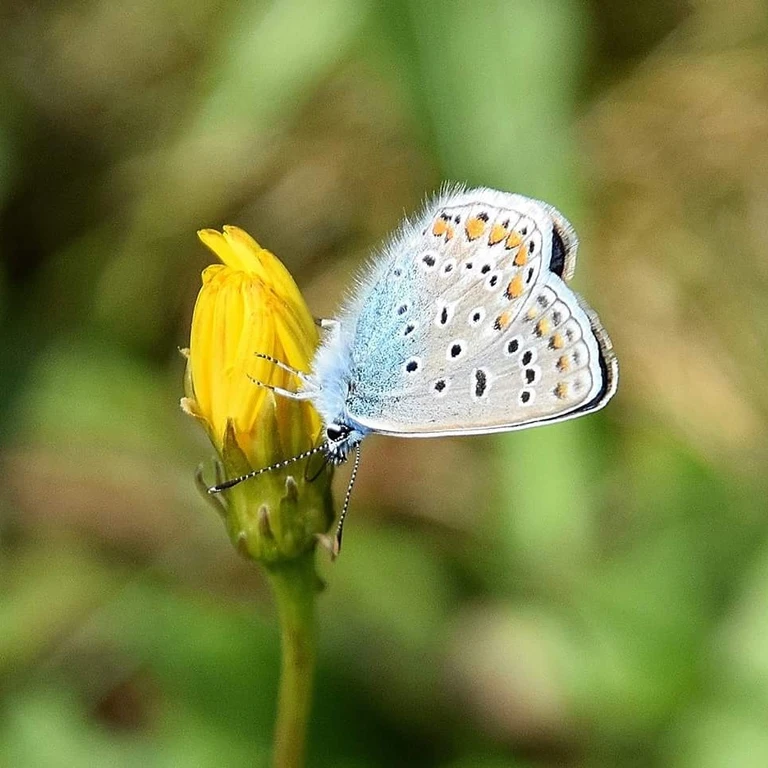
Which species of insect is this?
Polyommatus icarus
